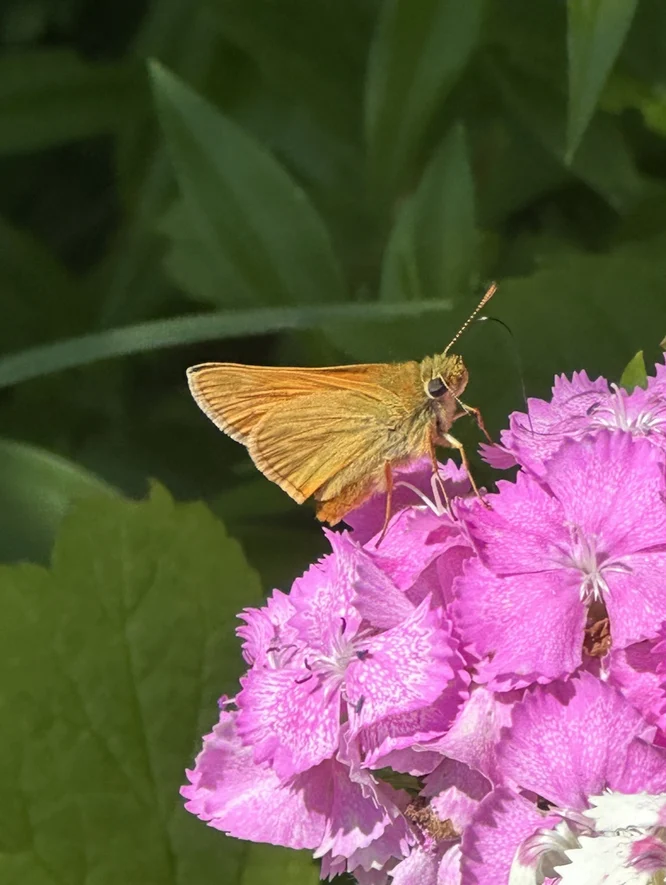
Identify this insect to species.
Ochlodes sylvanus (also Ochlodes venata)
